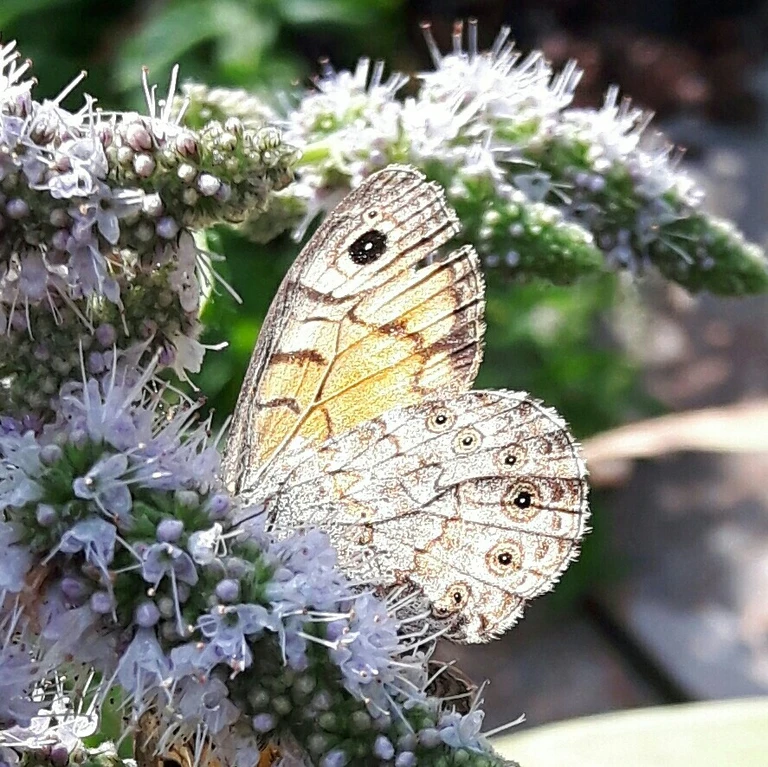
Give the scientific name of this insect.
Lasiommata megera (also Pararge megera)
